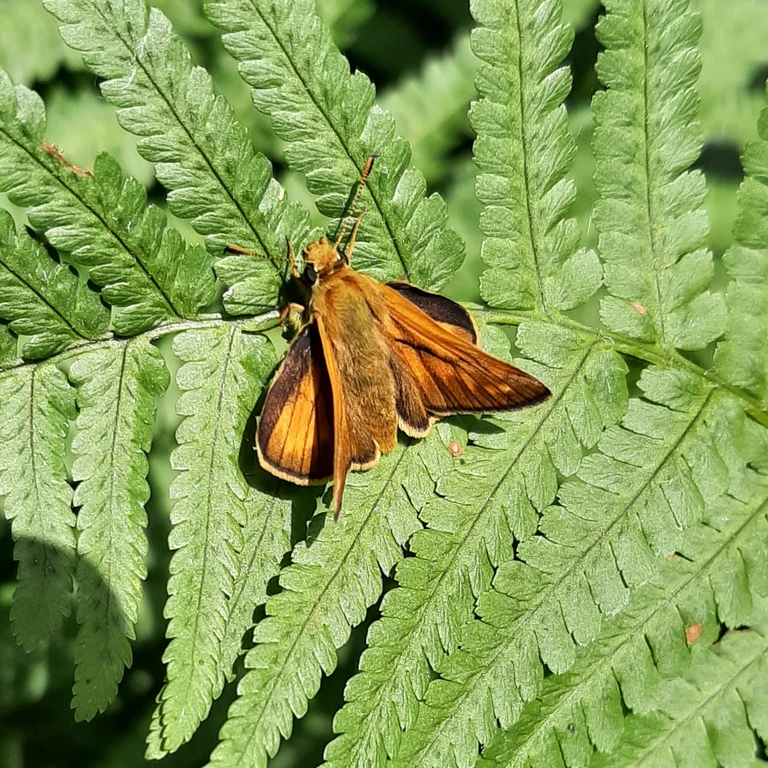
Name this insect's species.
Ochlodes sylvanus (also Ochlodes venata)
